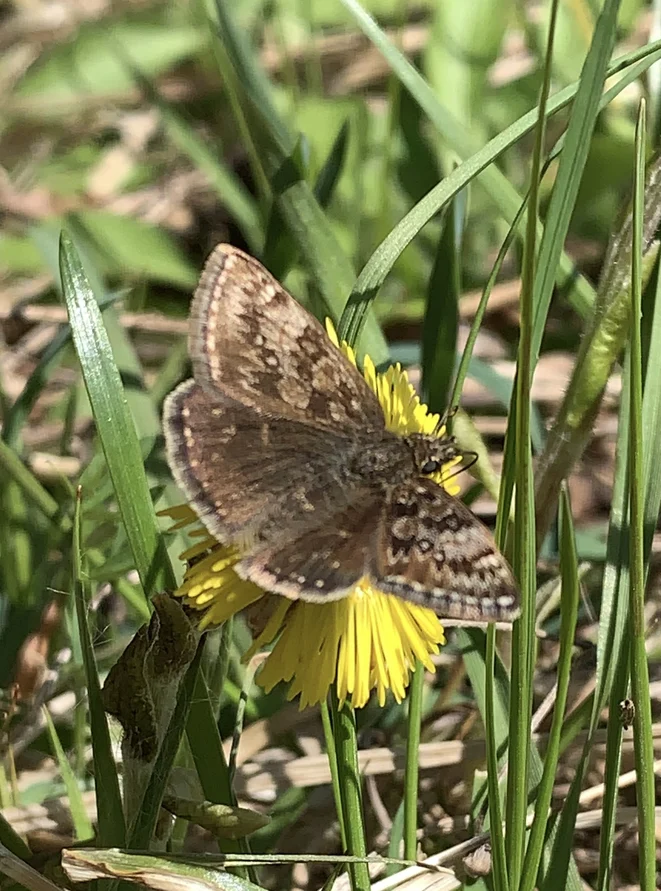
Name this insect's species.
Erynnis tages
